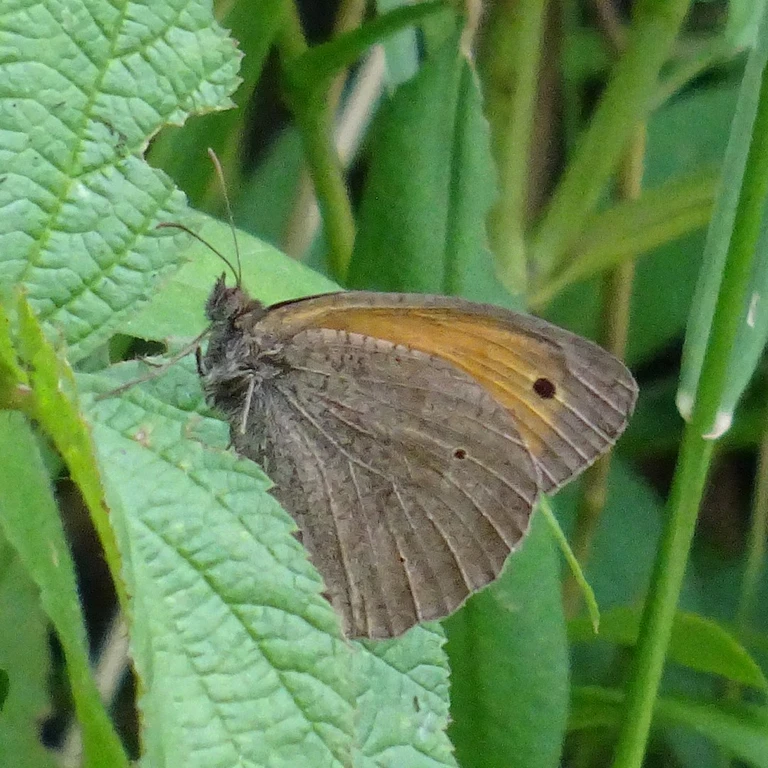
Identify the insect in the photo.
Maniola jurtina
